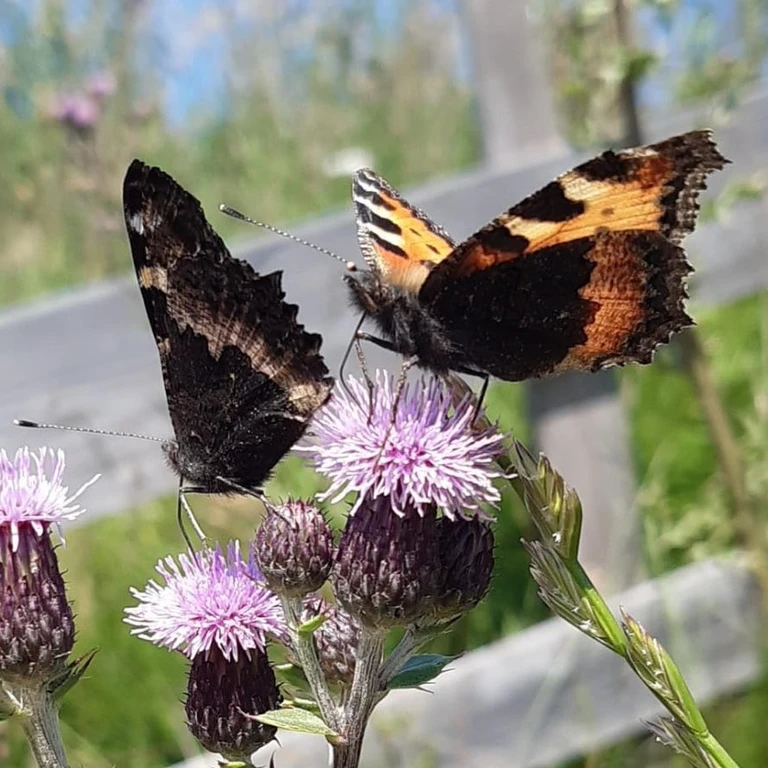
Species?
Aglais urticae
